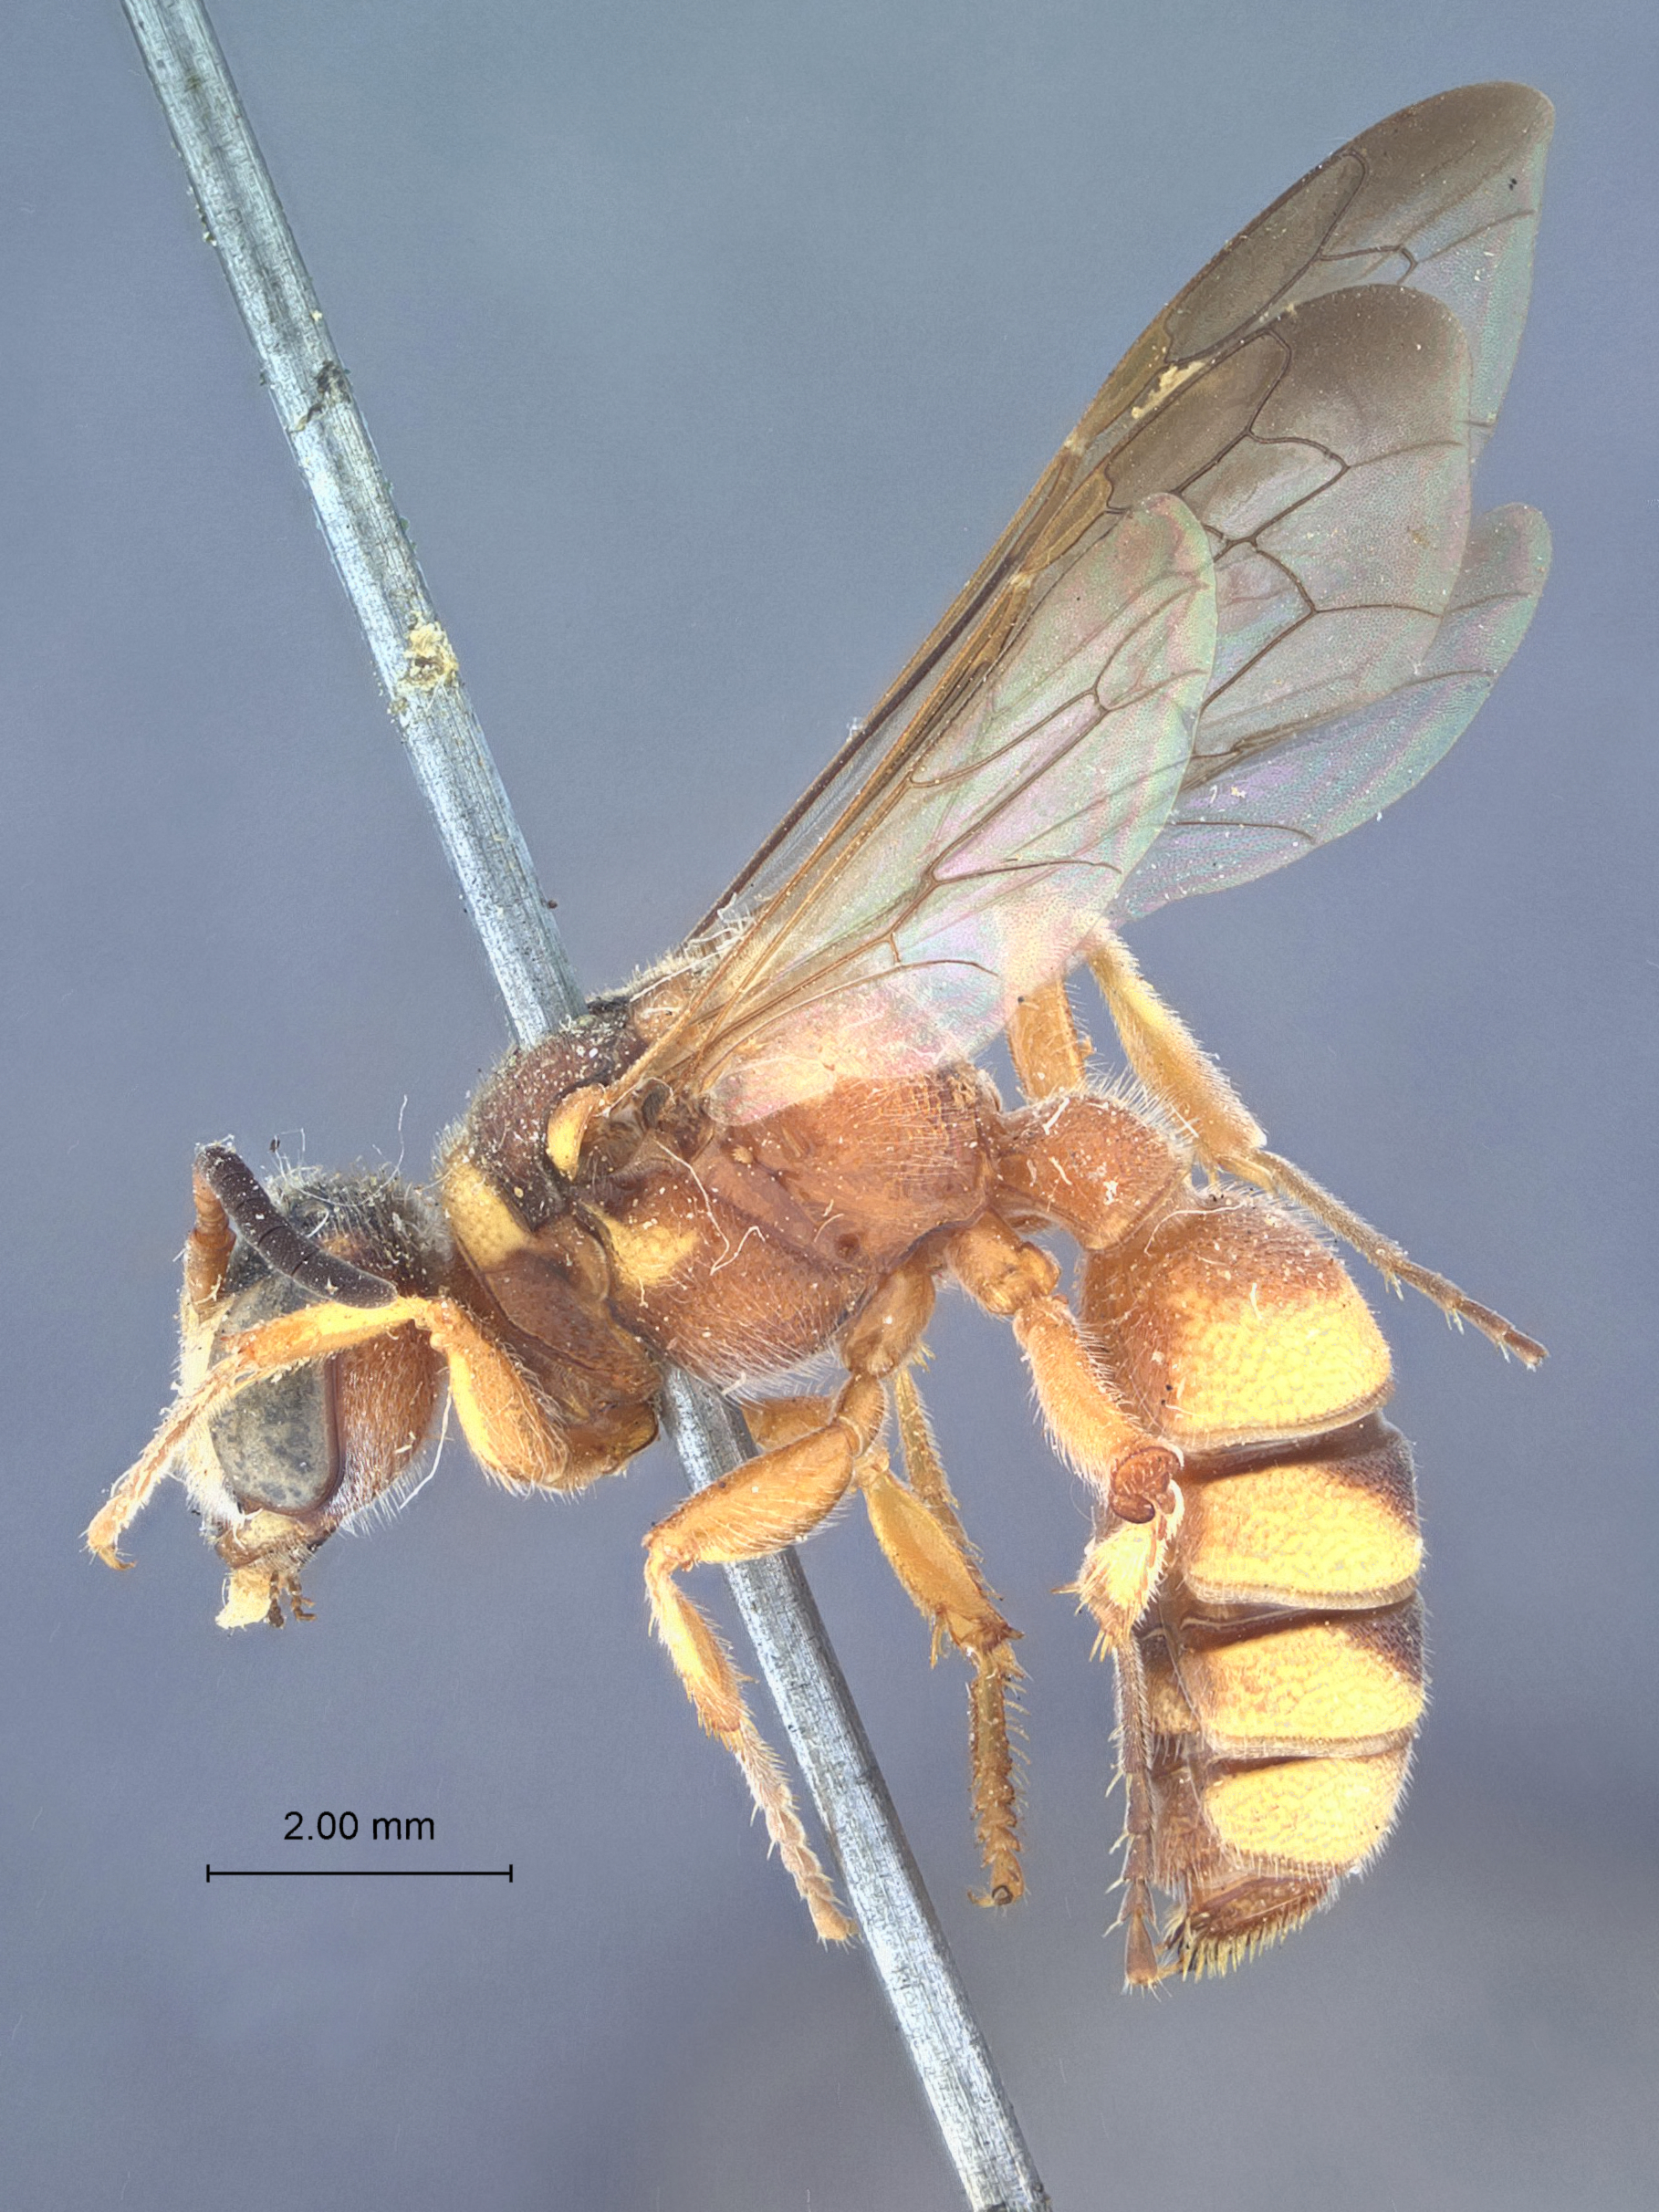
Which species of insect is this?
Cerceris argyrotricha
